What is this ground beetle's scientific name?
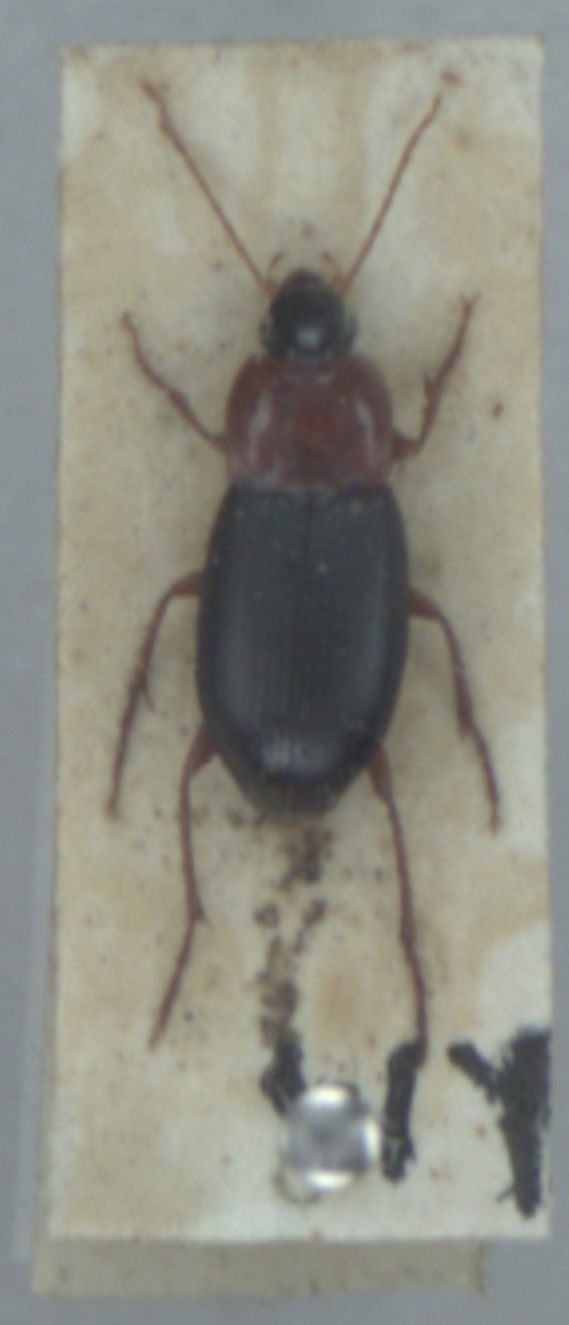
Calathus melanocephalus
